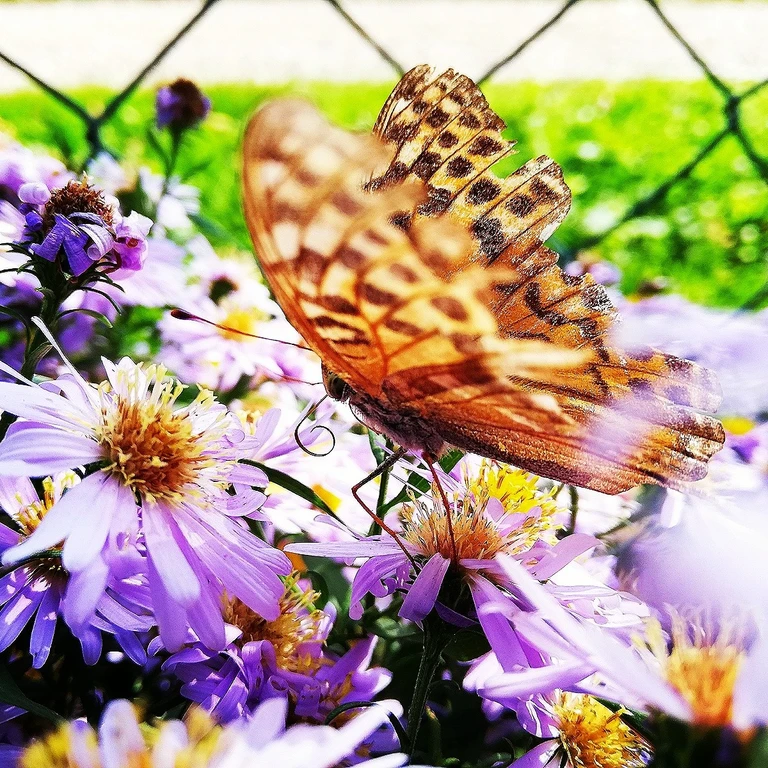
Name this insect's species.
Argynnis paphia
